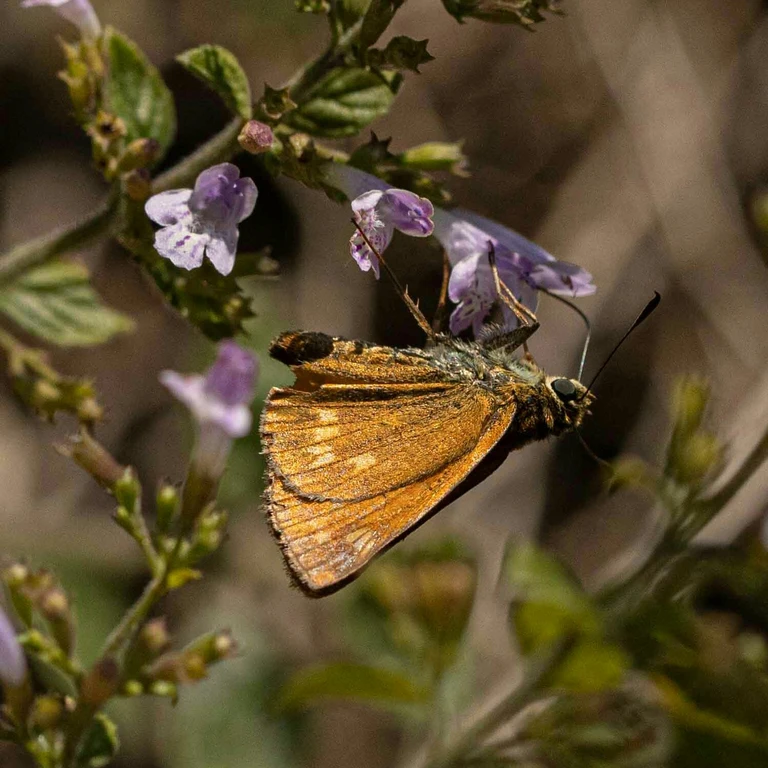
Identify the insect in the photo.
Ochlodes sylvanus (also Ochlodes venata)
